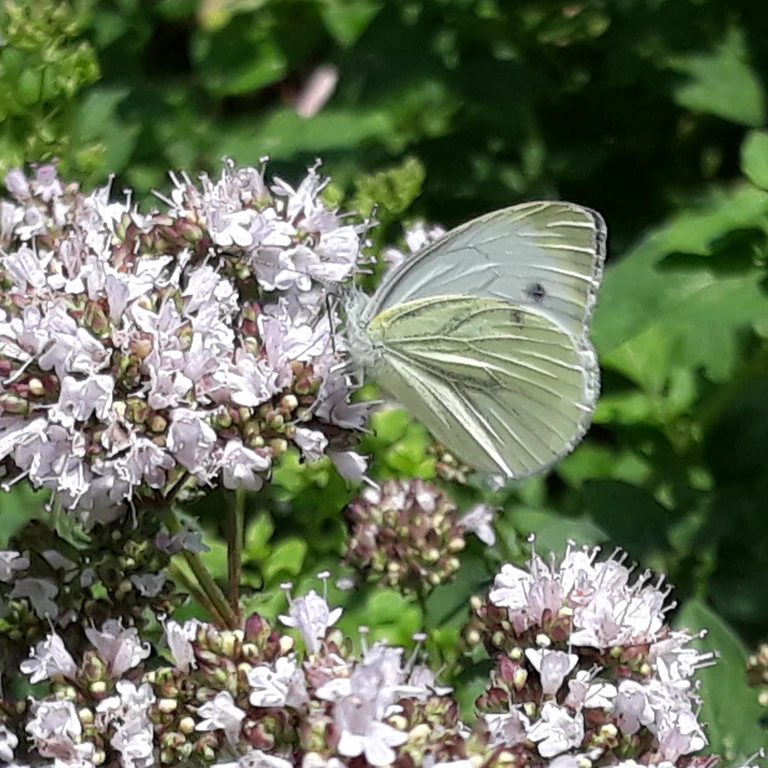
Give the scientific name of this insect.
Pieris napi
